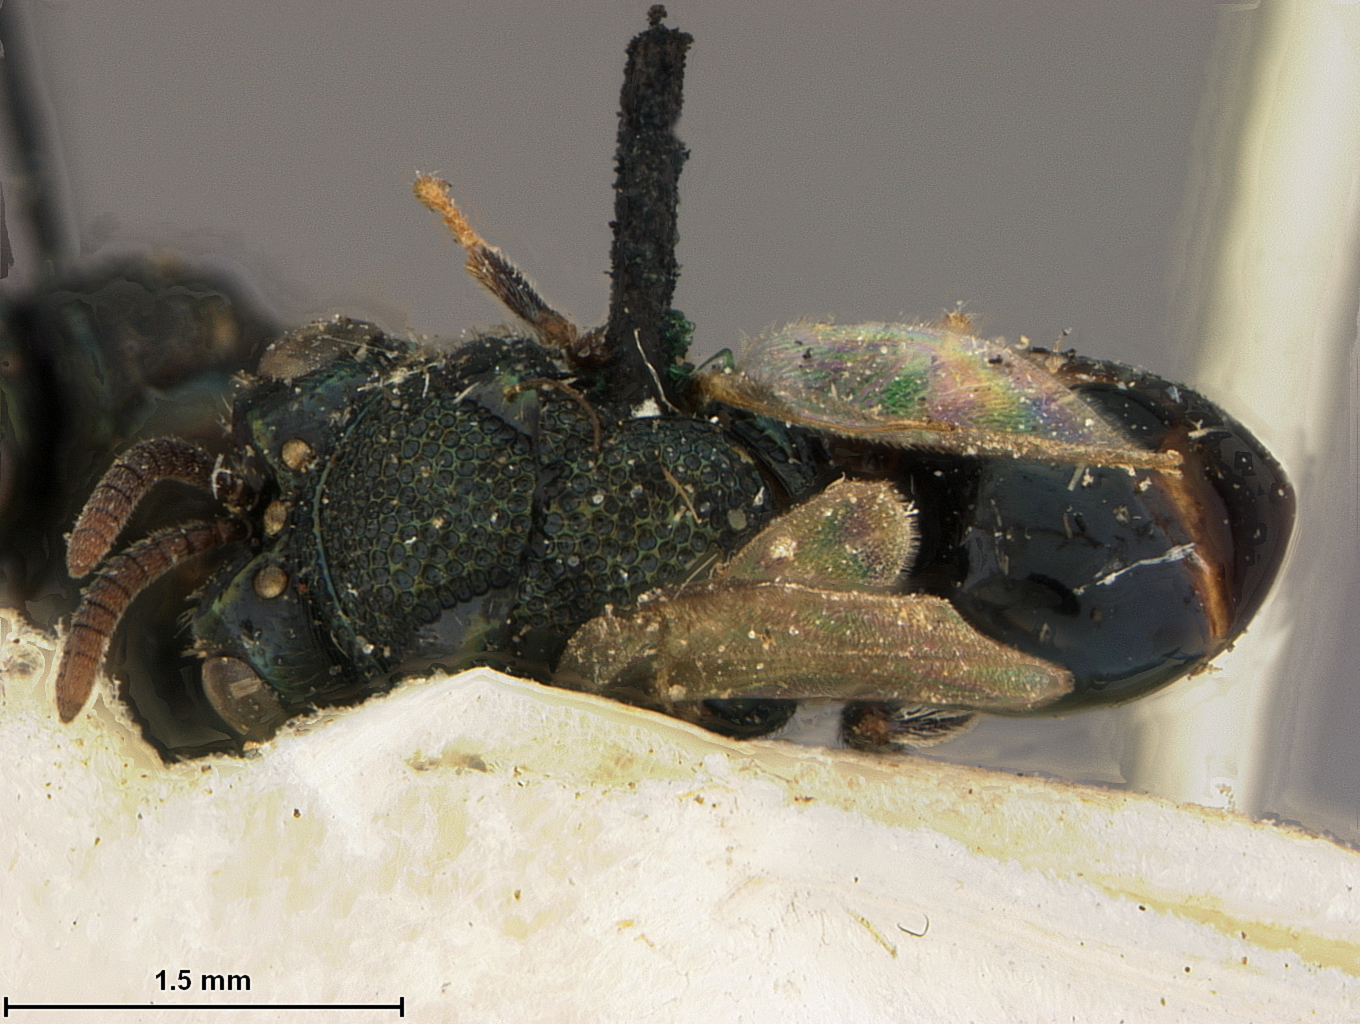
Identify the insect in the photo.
Perilampus japonicus
